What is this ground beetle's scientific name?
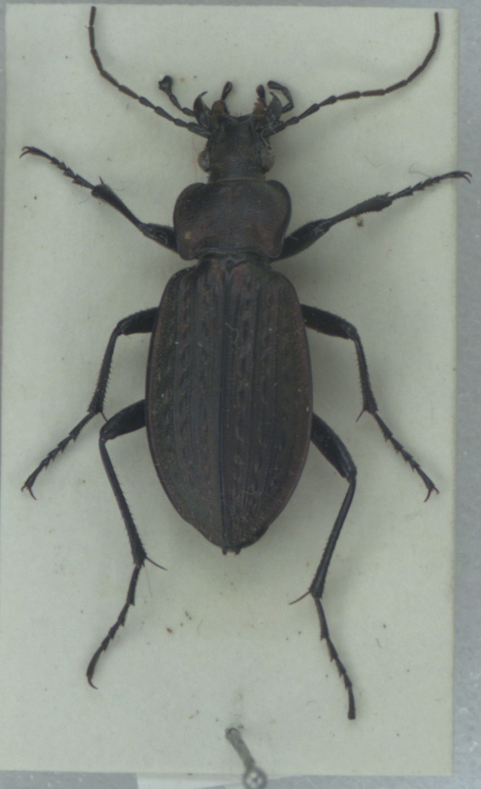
Carabus granulatus
